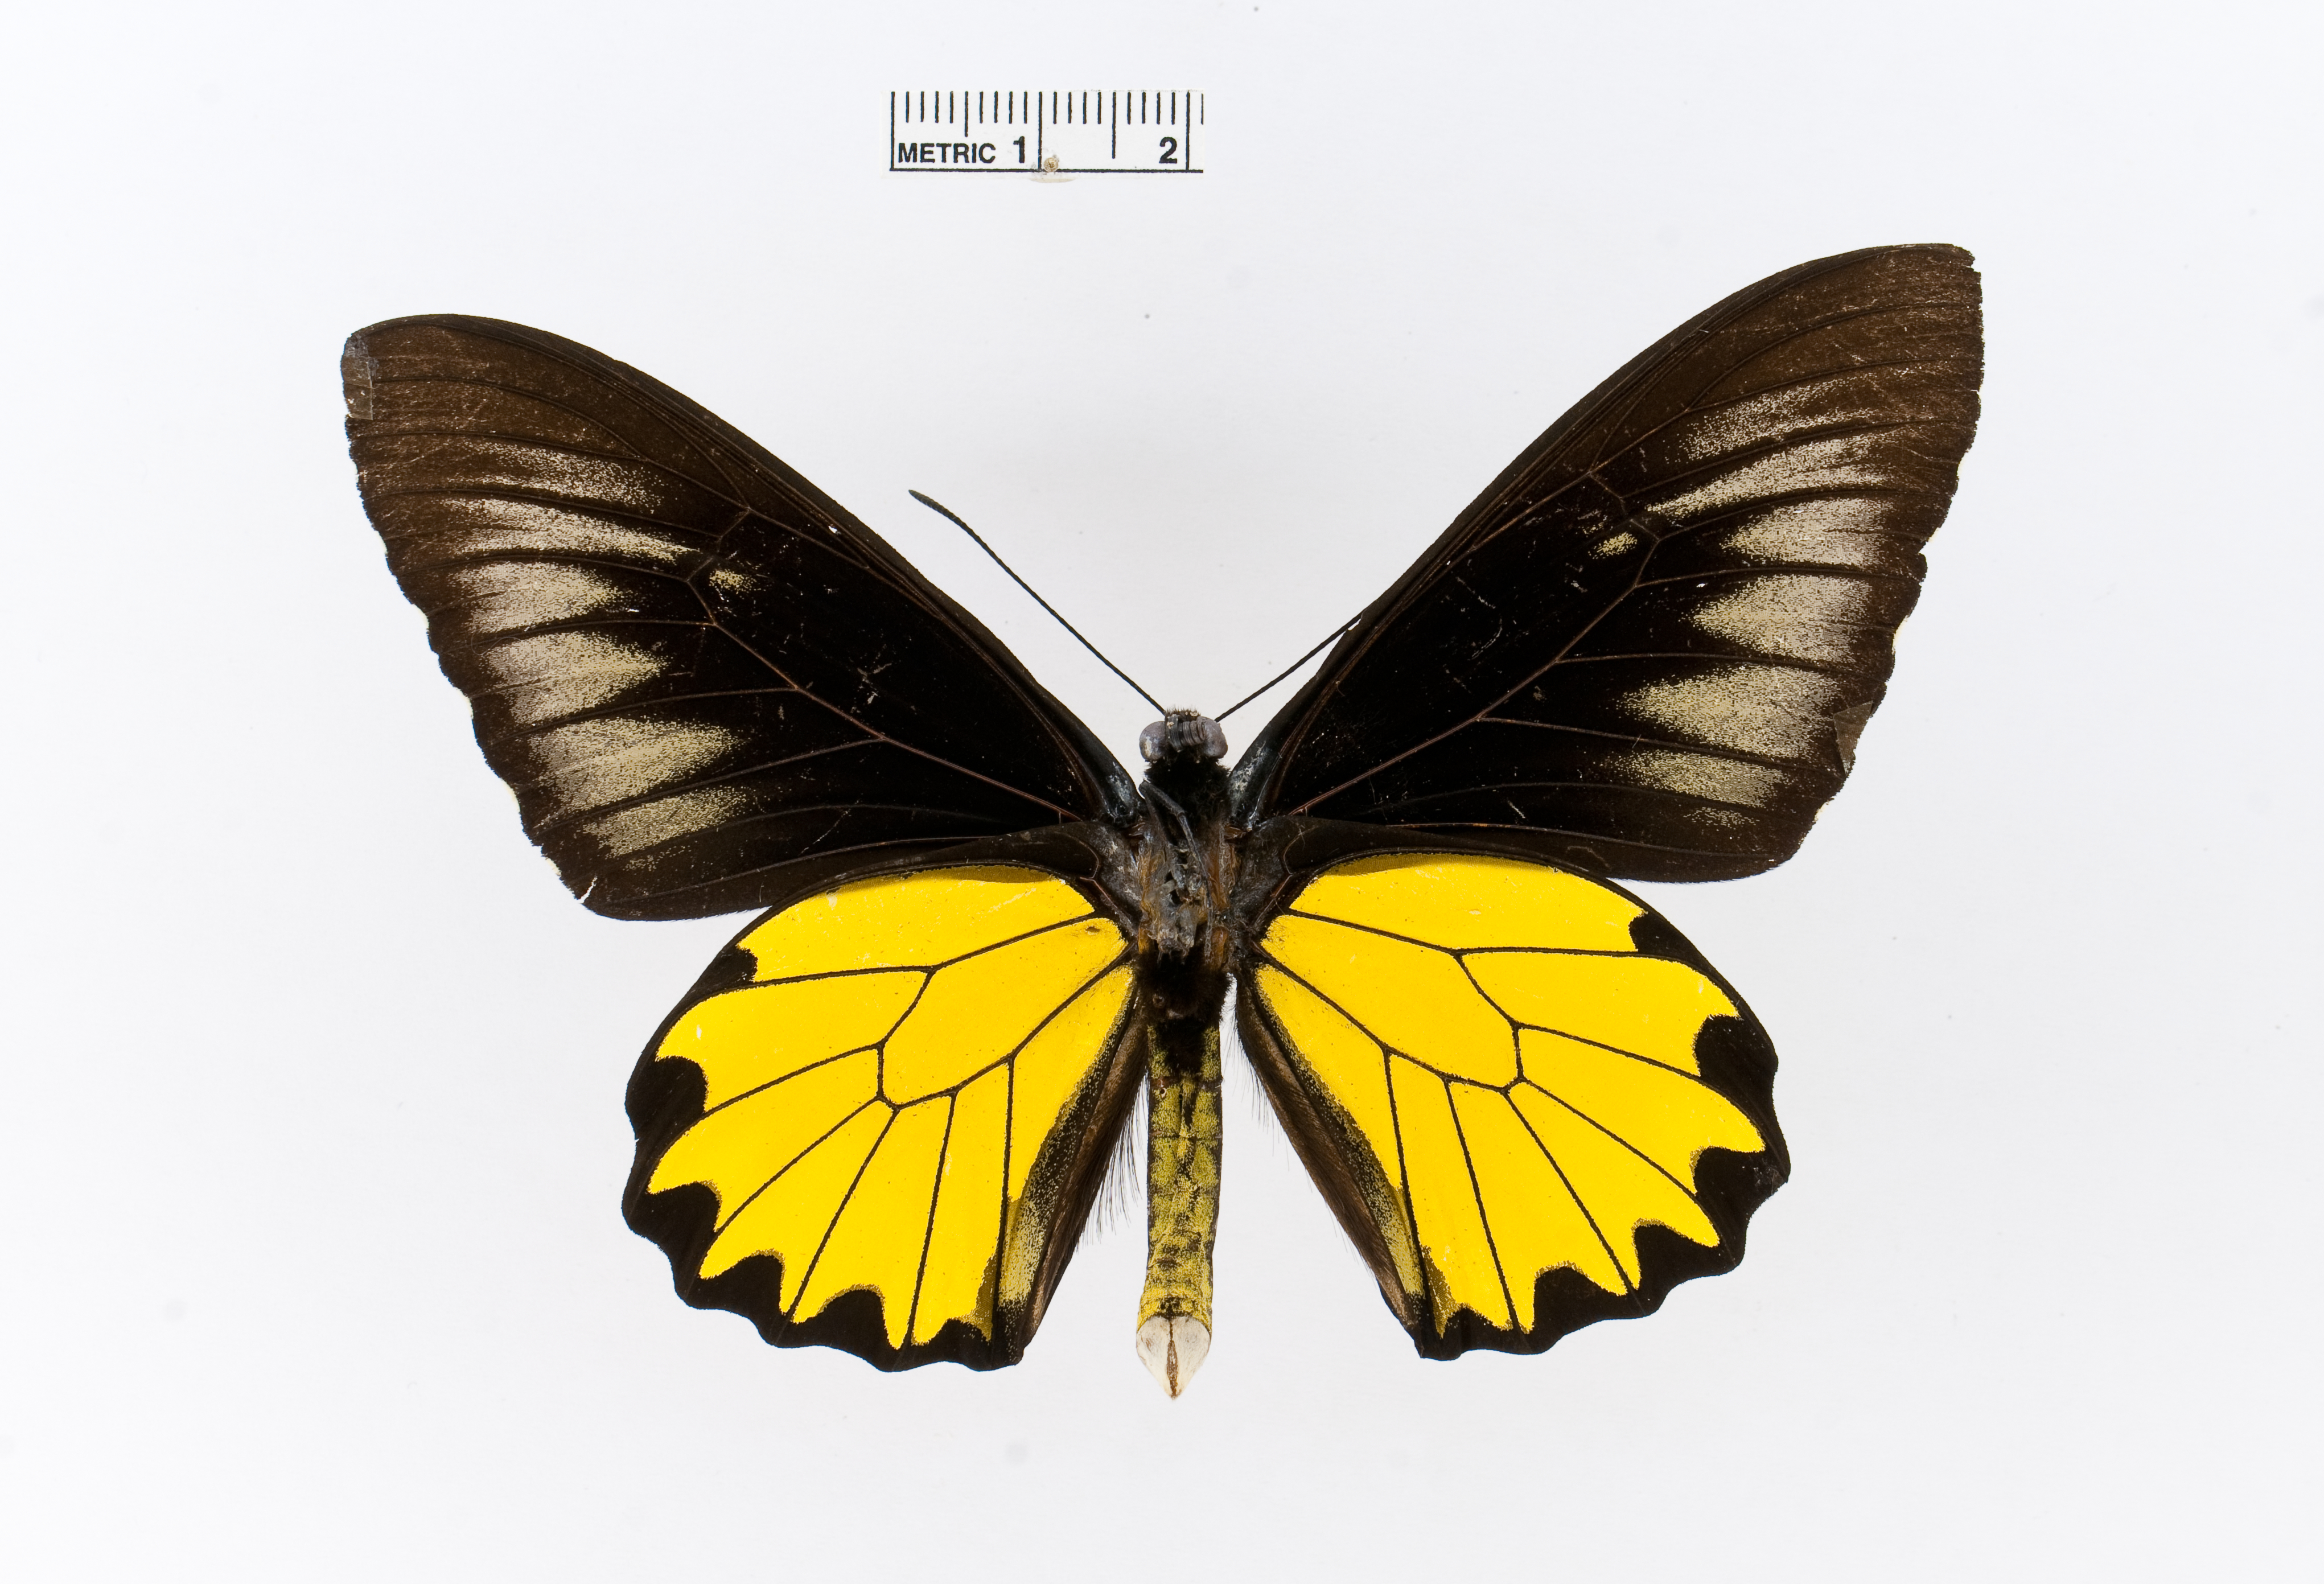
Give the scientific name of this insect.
Troides andromache
